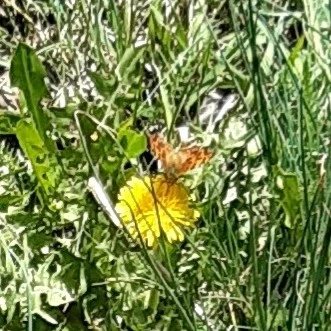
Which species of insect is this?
Polygonia c-album
